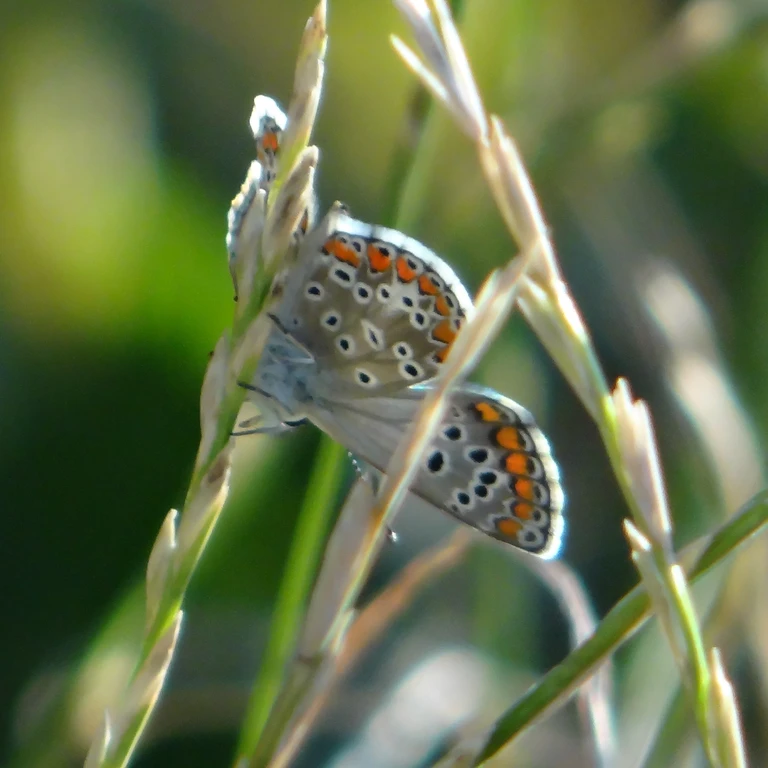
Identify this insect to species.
Aricia agestis/artaxerxes
